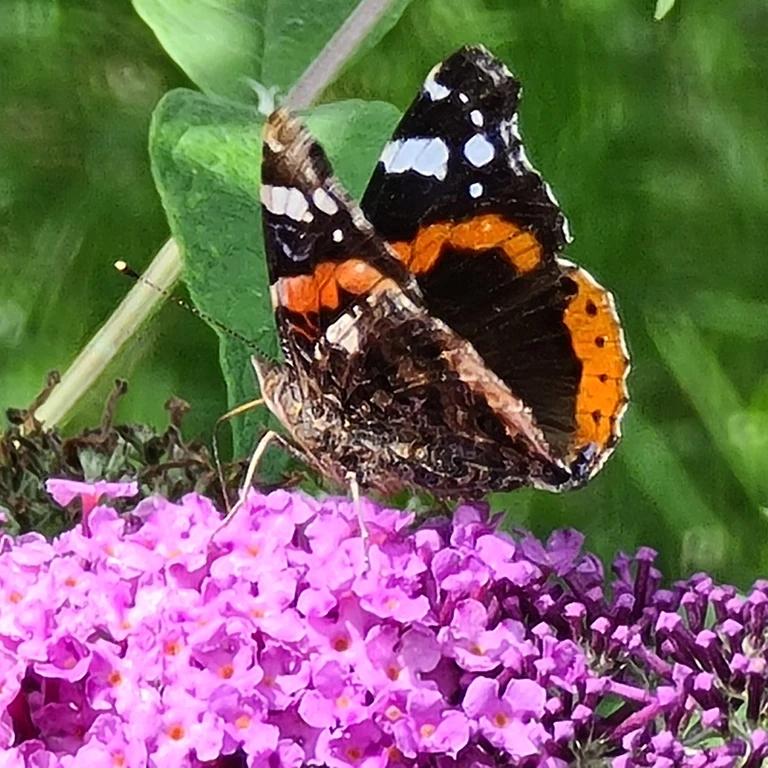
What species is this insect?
Vanessa atalanta
